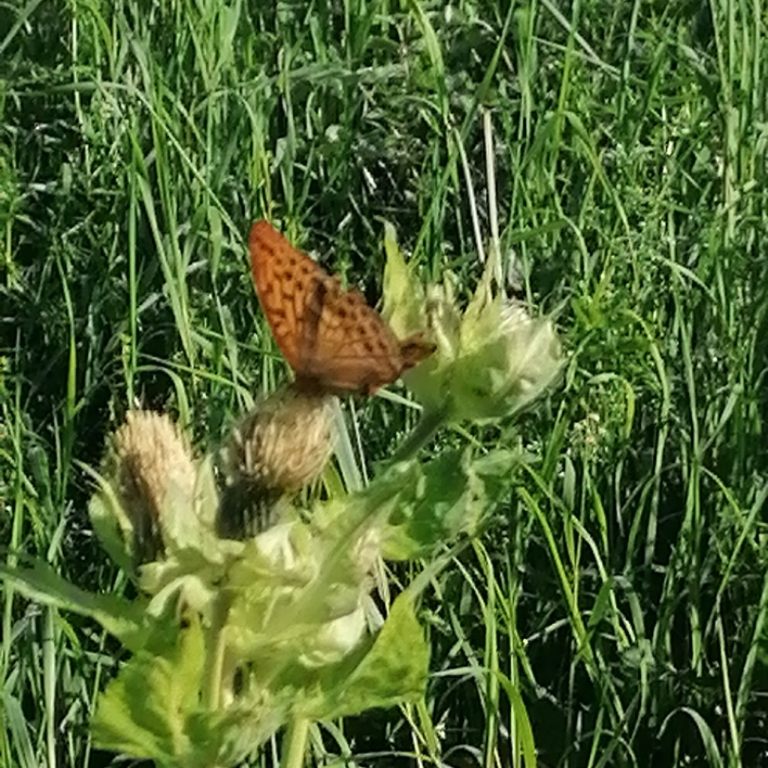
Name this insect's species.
Argynnis paphia
